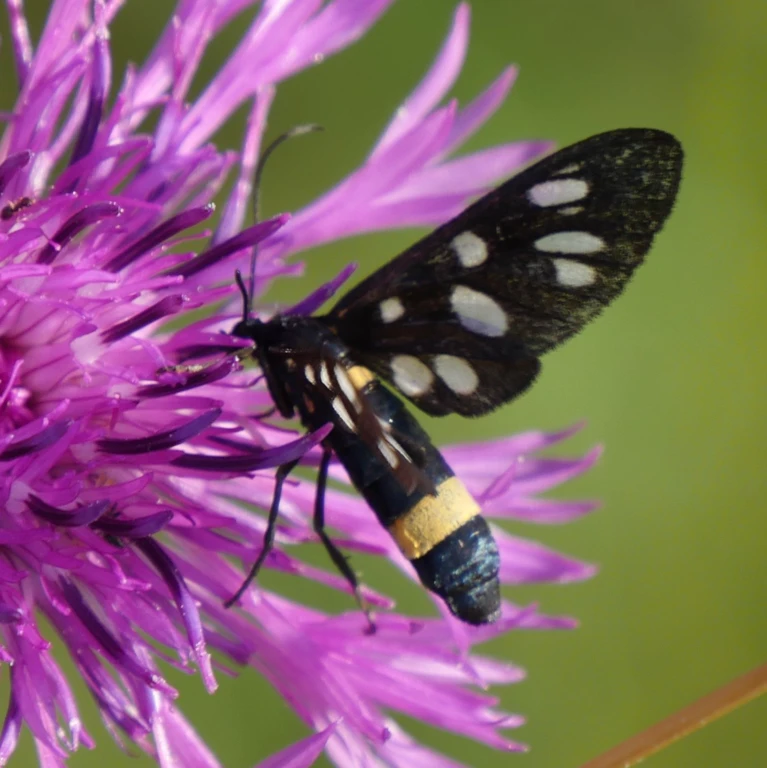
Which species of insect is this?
Amata phegea
